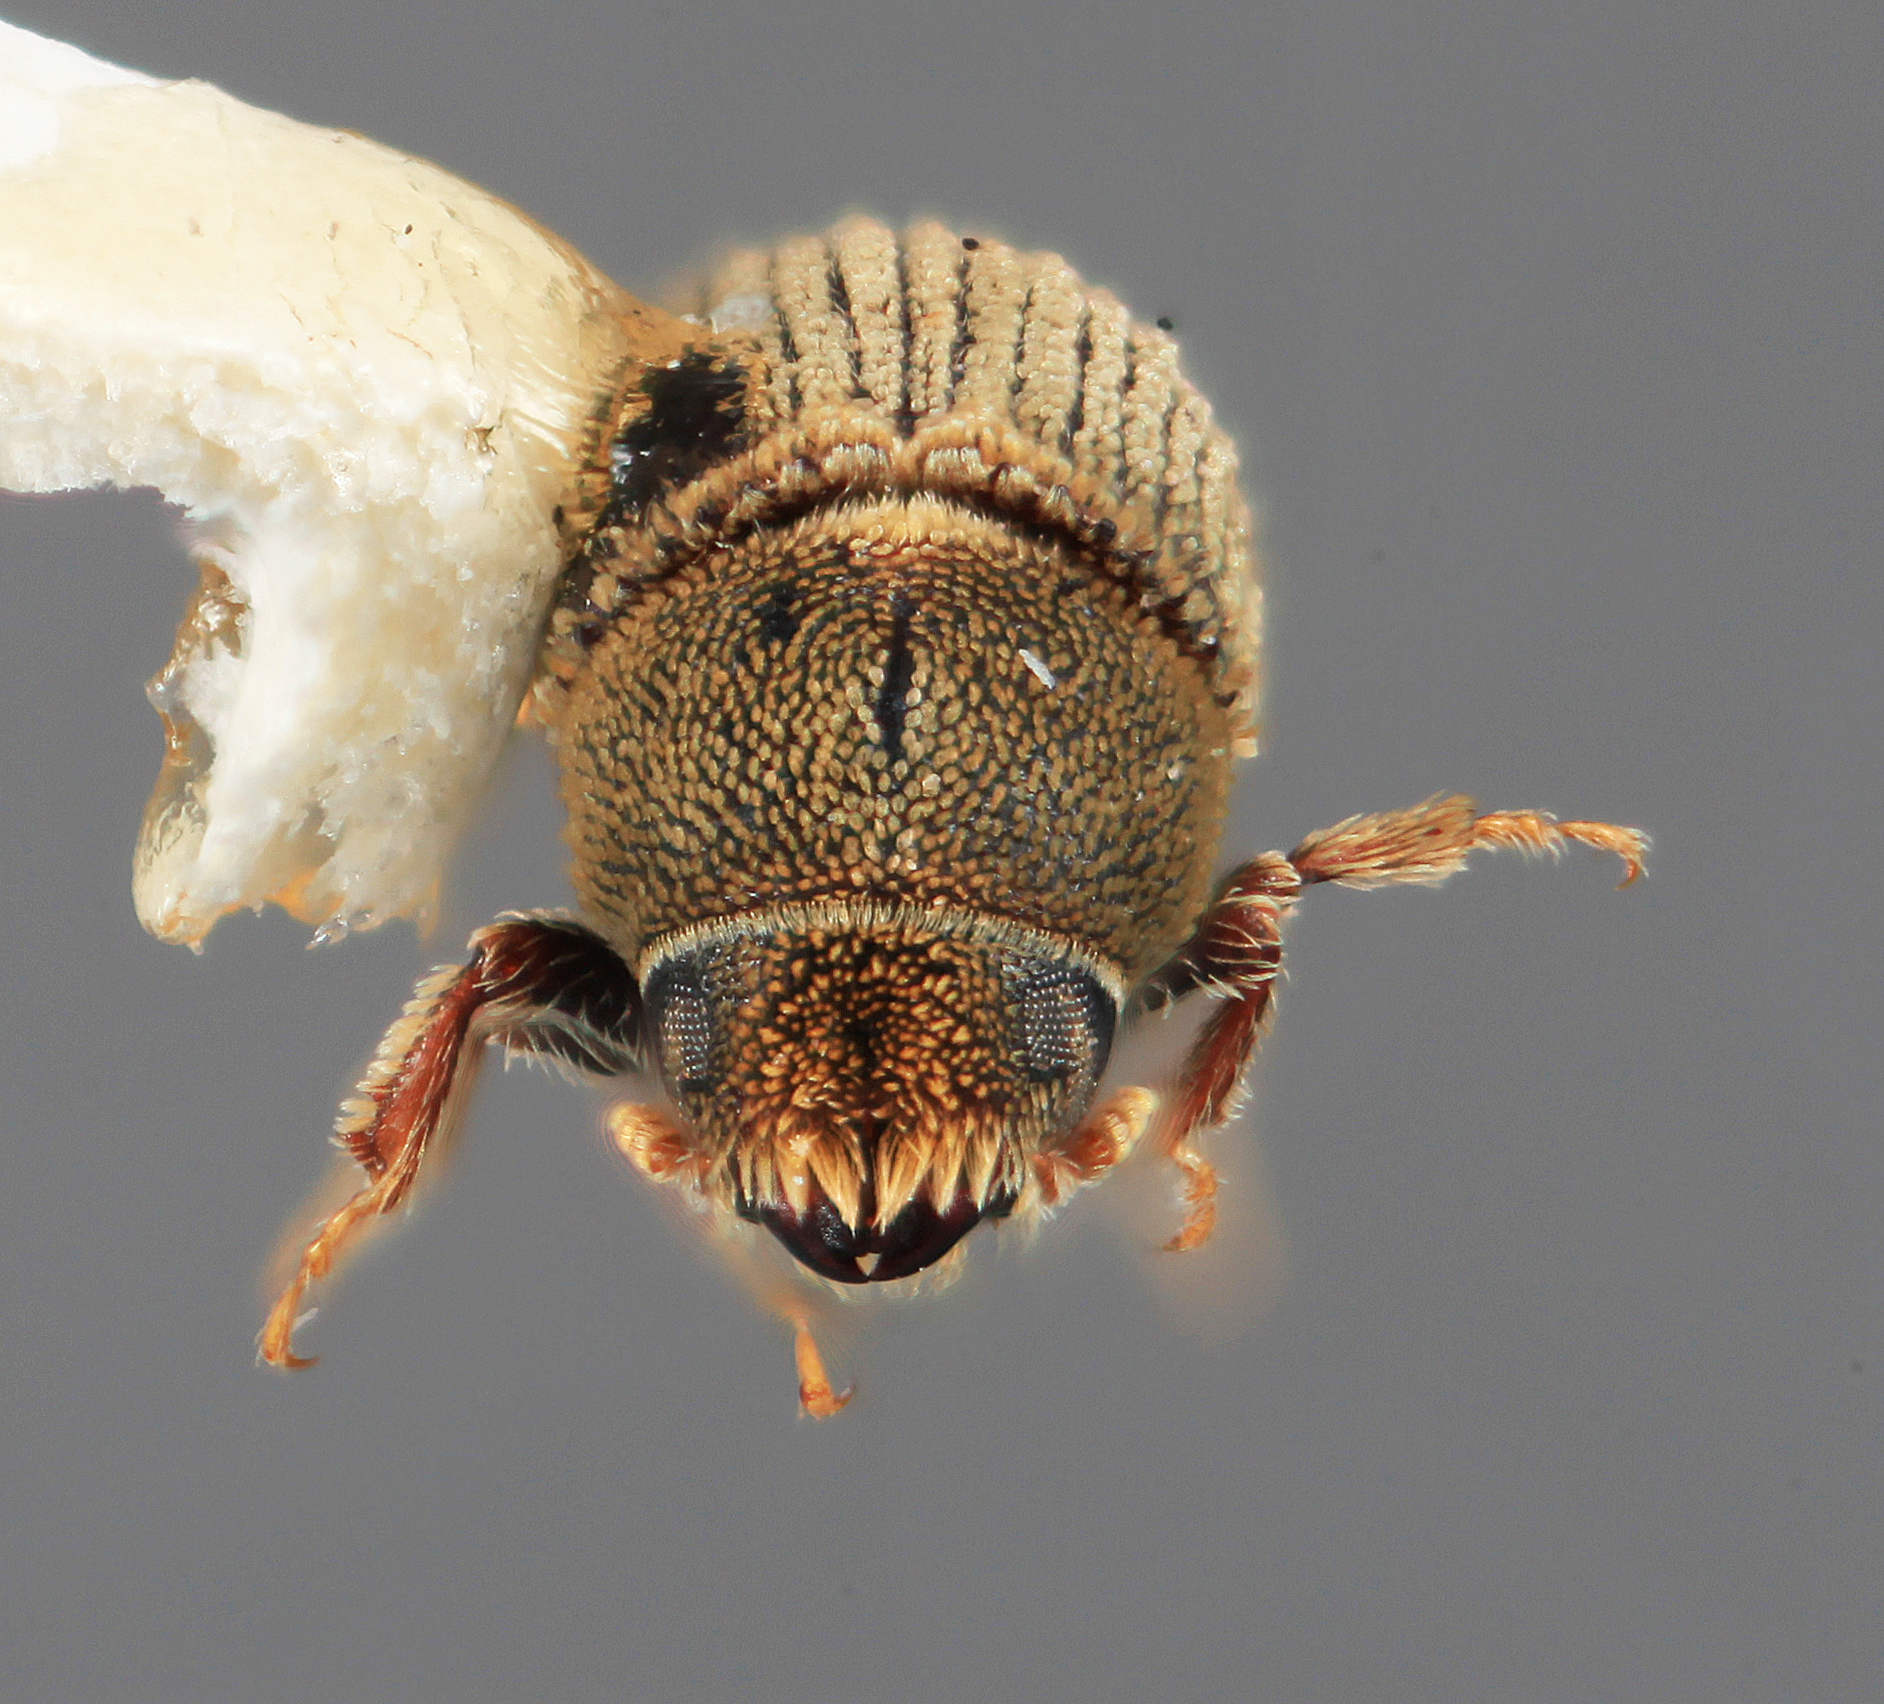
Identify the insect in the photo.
Carphoborus perplexus
